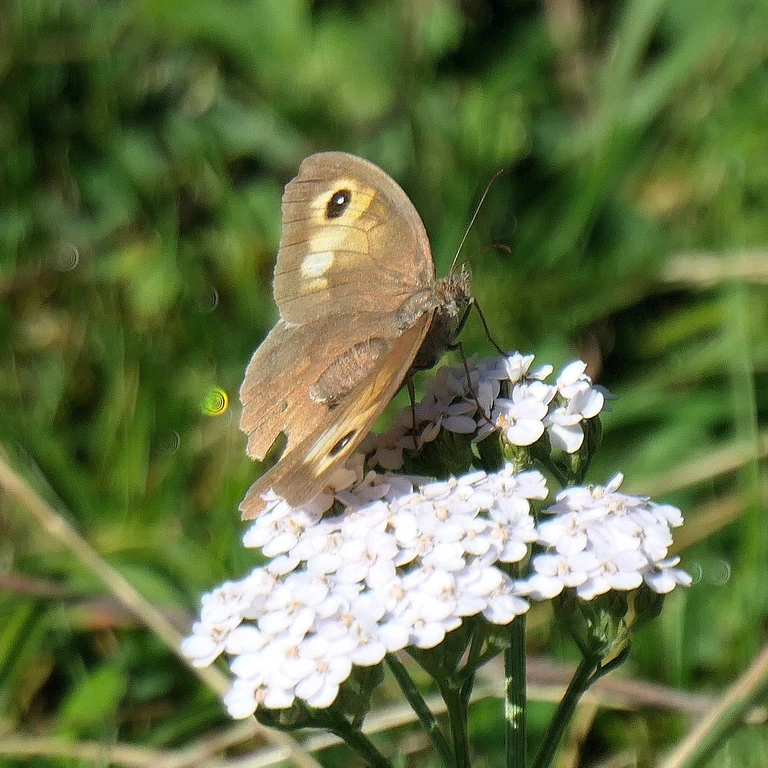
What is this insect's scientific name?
Maniola jurtina
